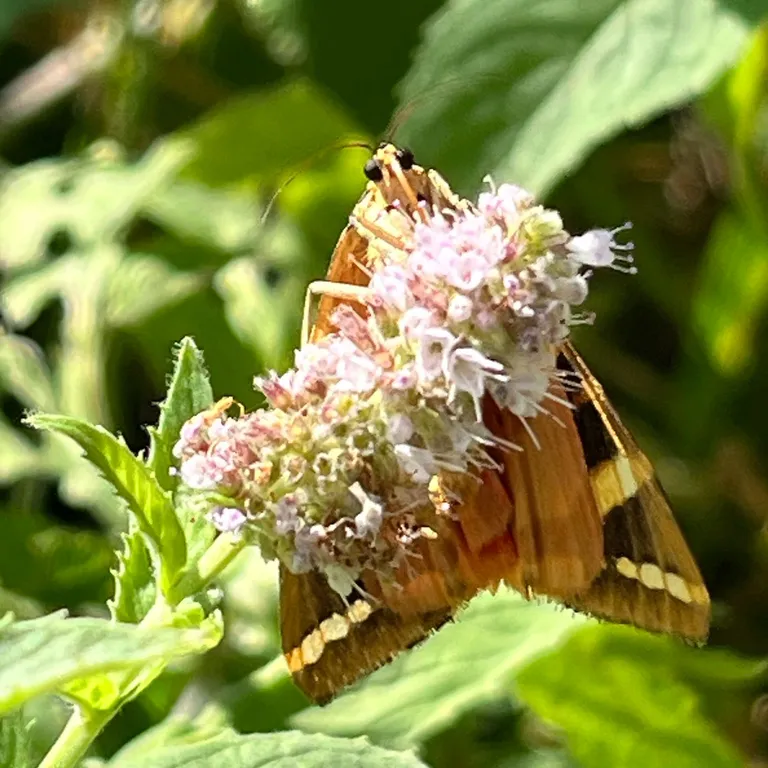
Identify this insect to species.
Euplagia quadripunctaria
